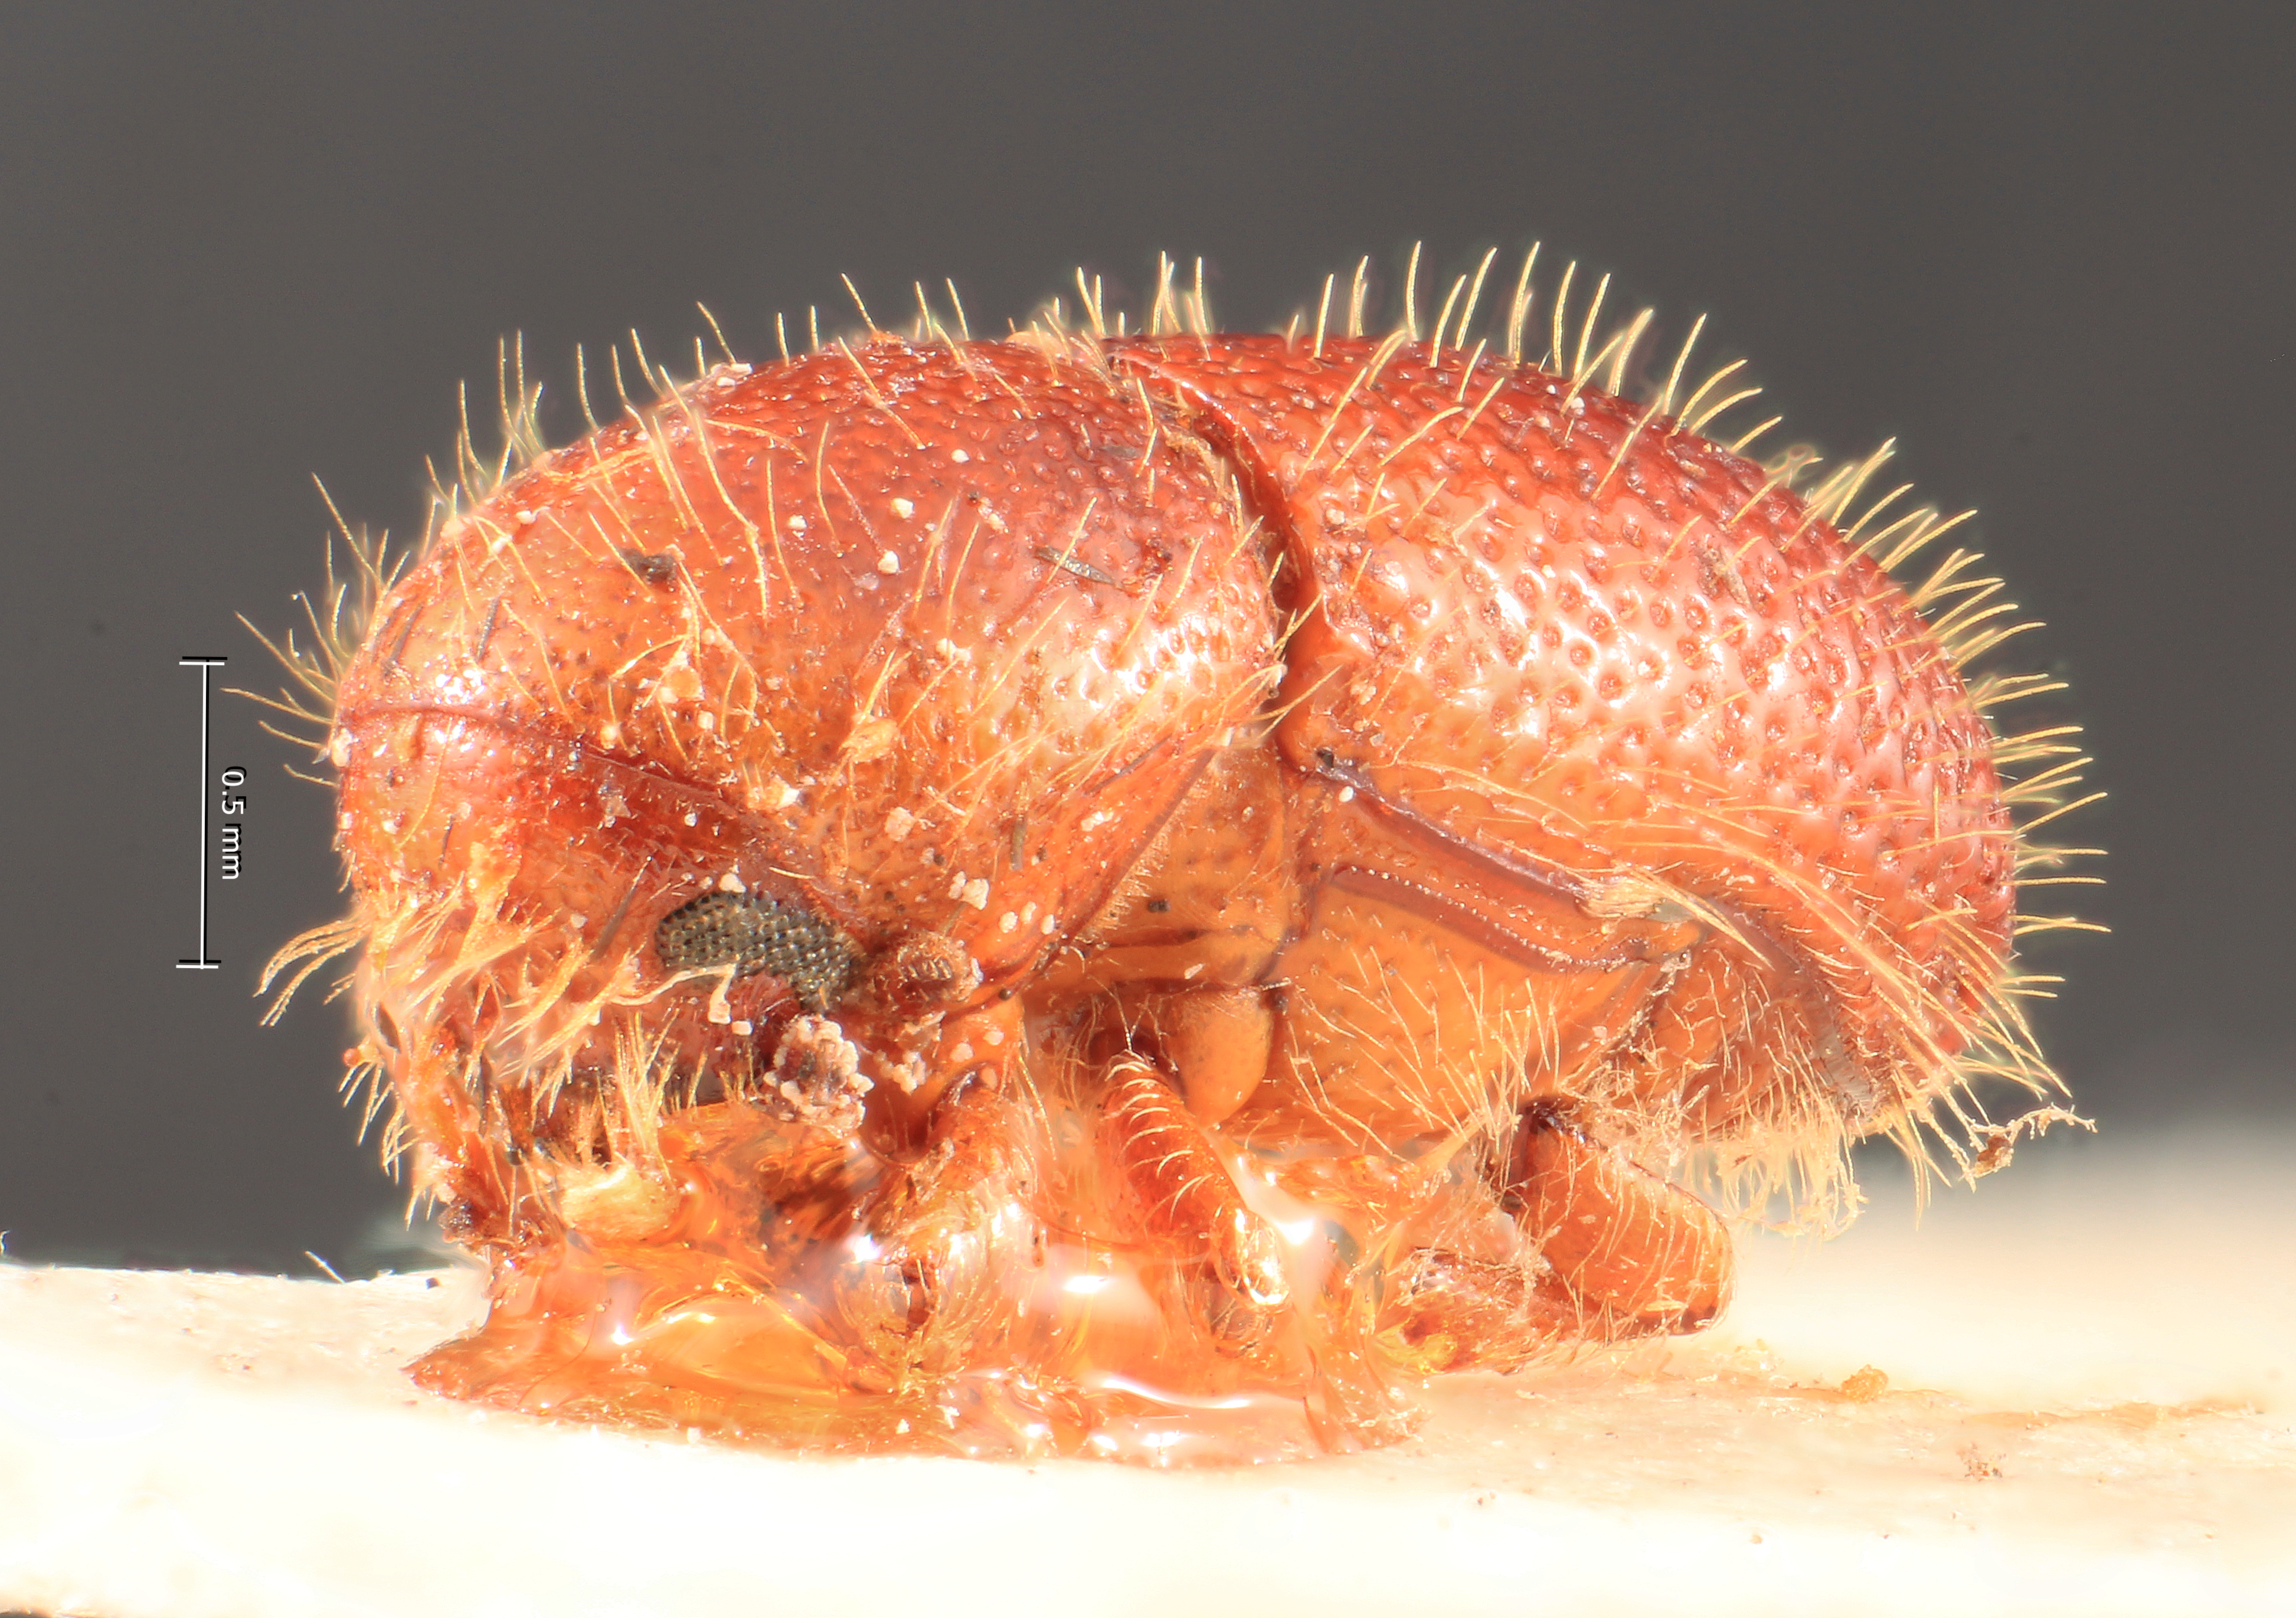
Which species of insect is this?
Dryocoetes aethiopicus
